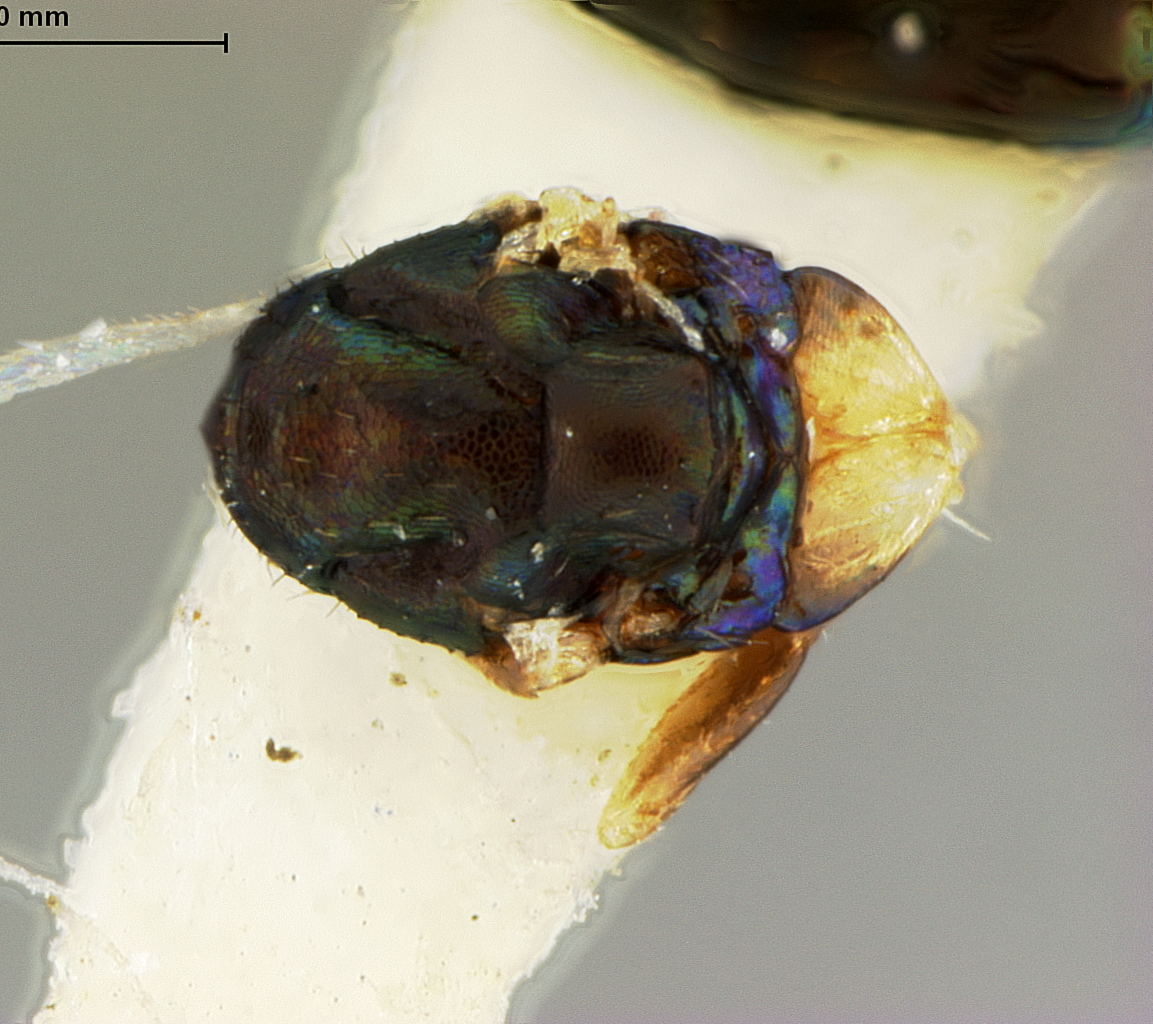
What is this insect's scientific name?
Secodes phloeotribi
